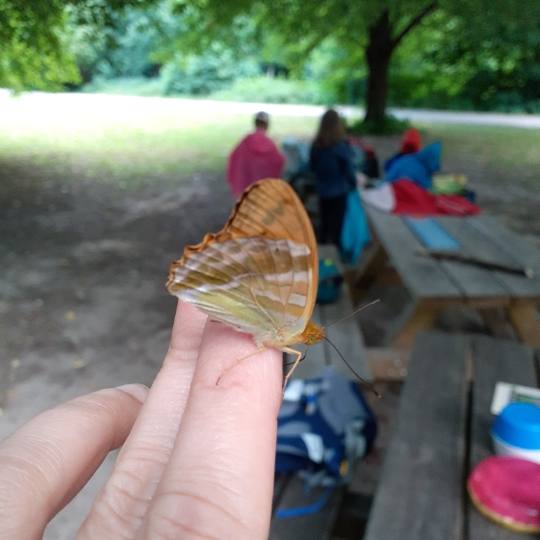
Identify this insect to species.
Argynnis paphia
